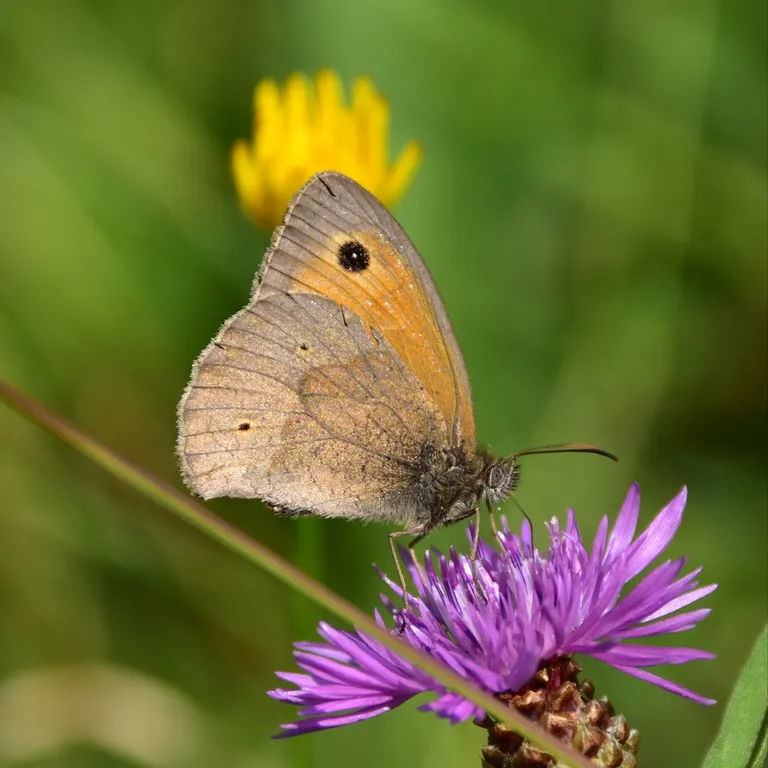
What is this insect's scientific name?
Maniola jurtina
